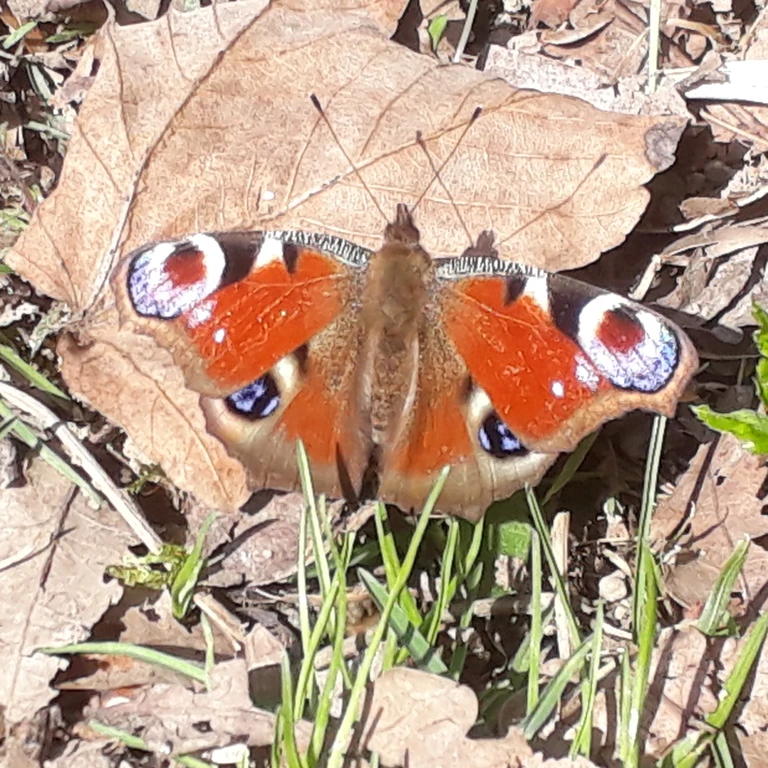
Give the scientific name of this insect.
Aglais io
